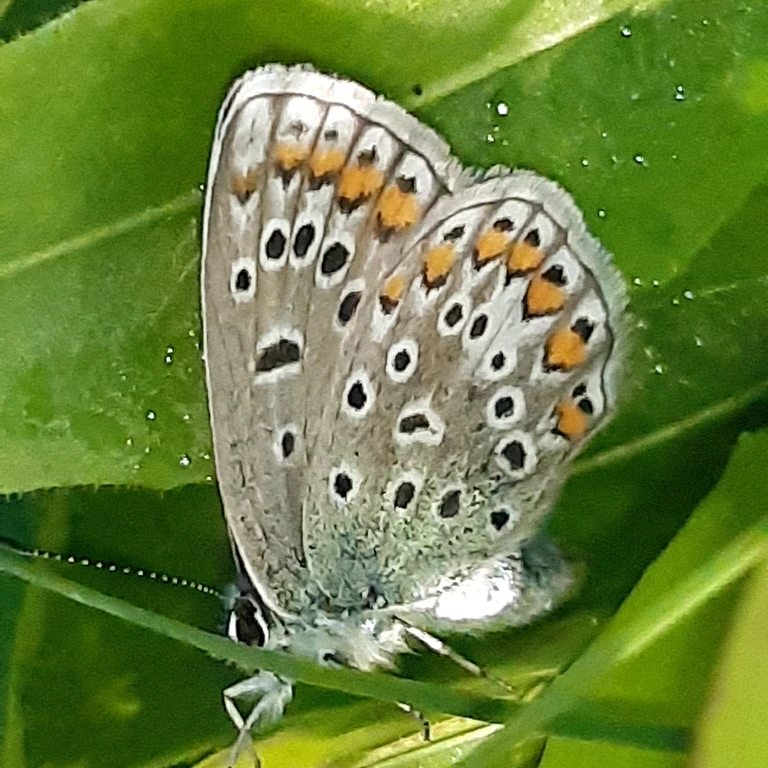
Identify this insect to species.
Polyommatus icarus
